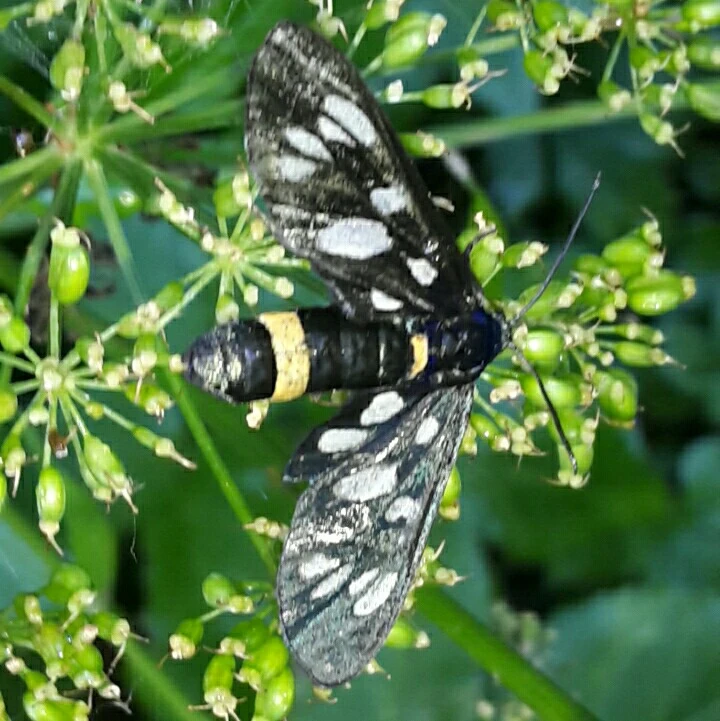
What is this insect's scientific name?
Amata phegea
